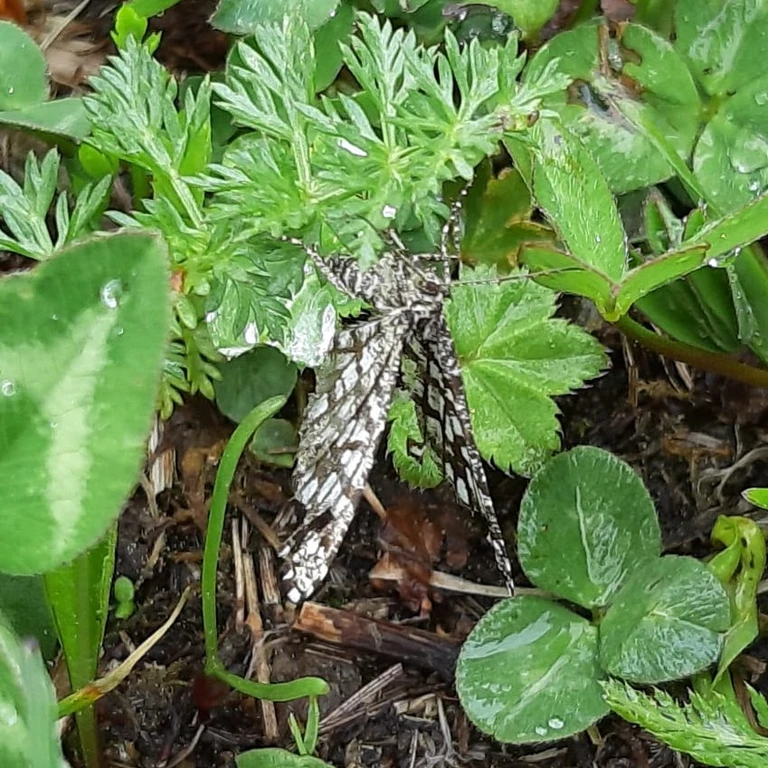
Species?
Chiasmia clathrata
